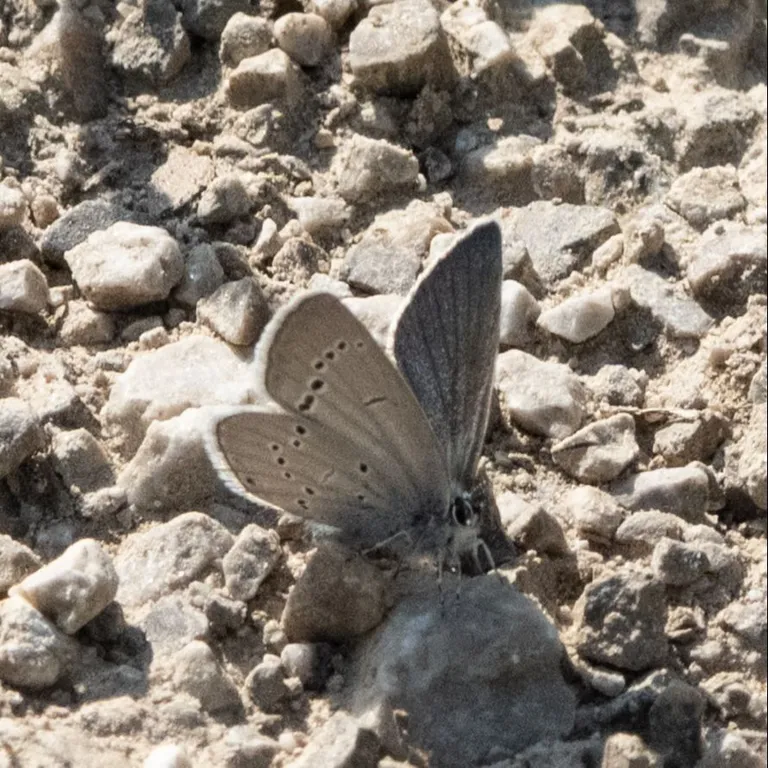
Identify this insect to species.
Cupido minimus
